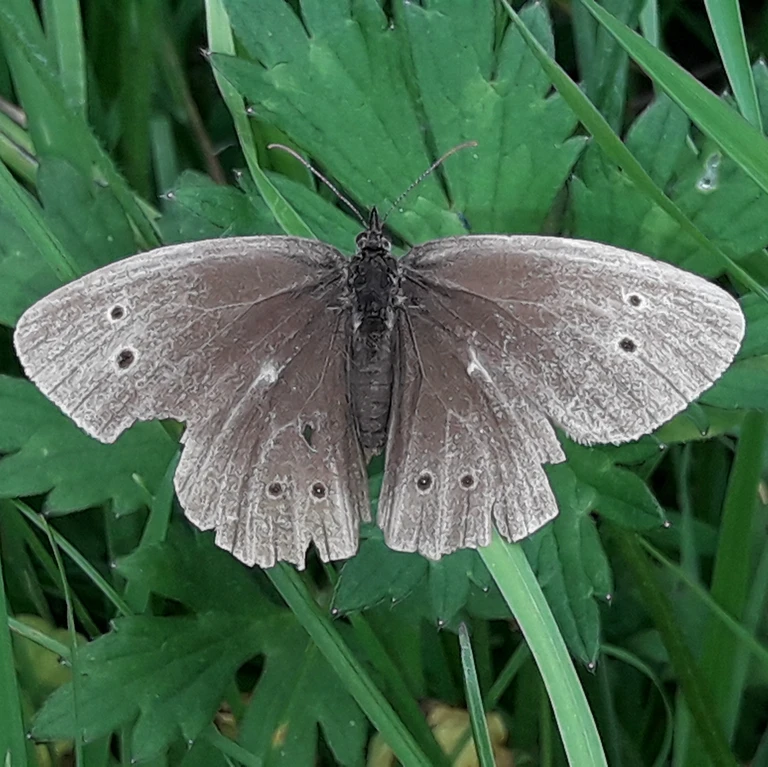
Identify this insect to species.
Aphantopus hyperantus
